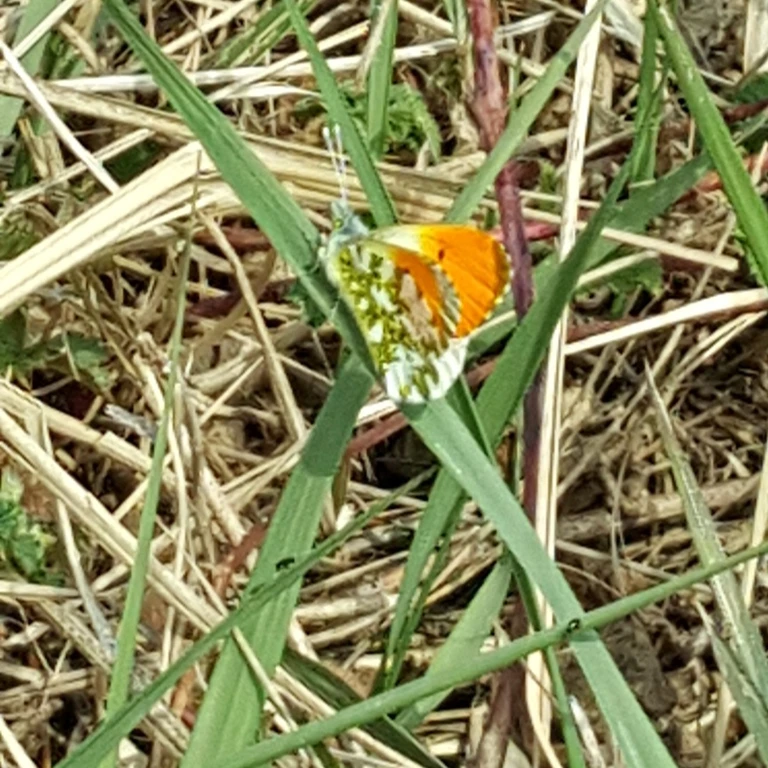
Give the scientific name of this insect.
Anthocharis cardamines
